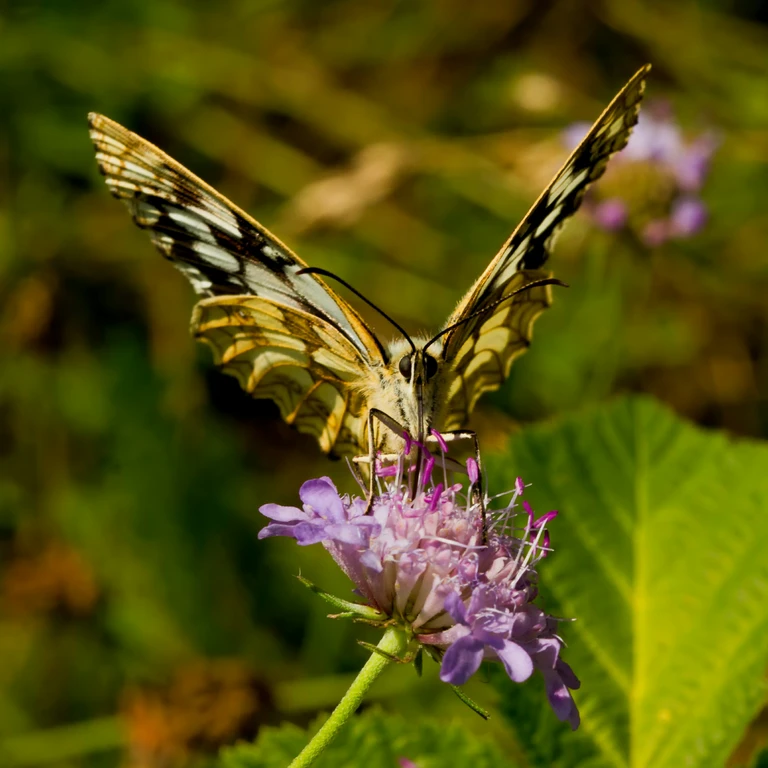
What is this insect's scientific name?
Melanargia galathea
